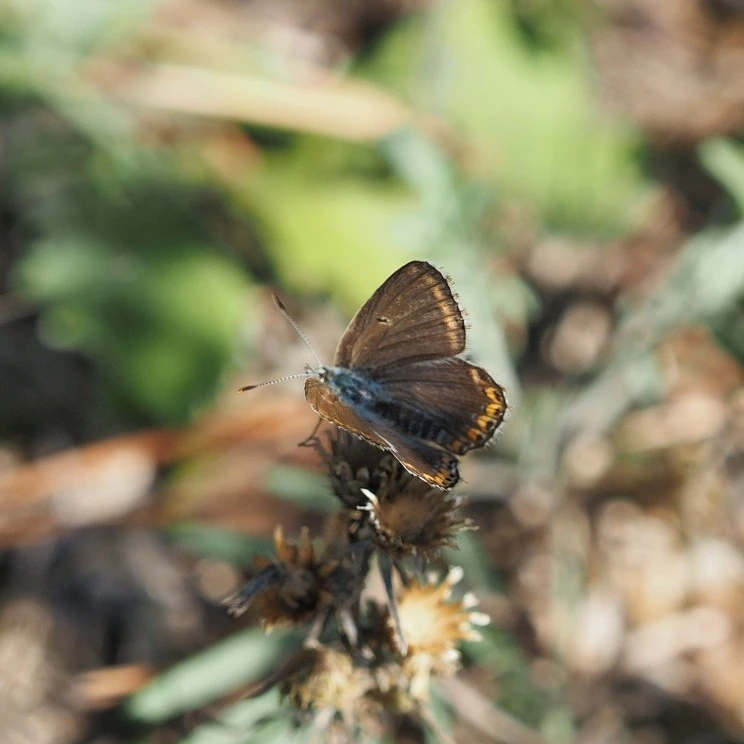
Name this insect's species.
Aricia agestis/artaxerxes
